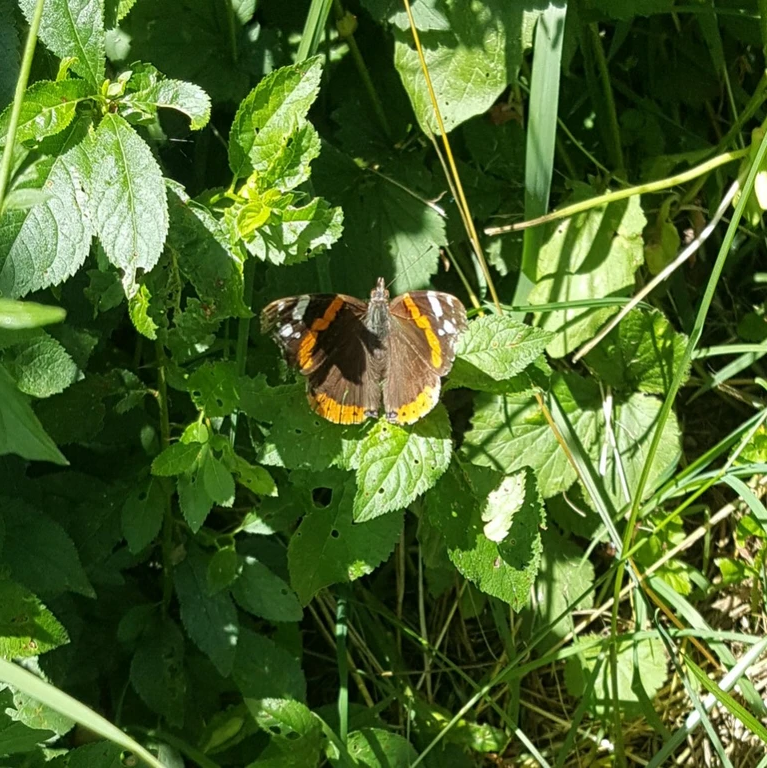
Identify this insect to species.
Vanessa atalanta
